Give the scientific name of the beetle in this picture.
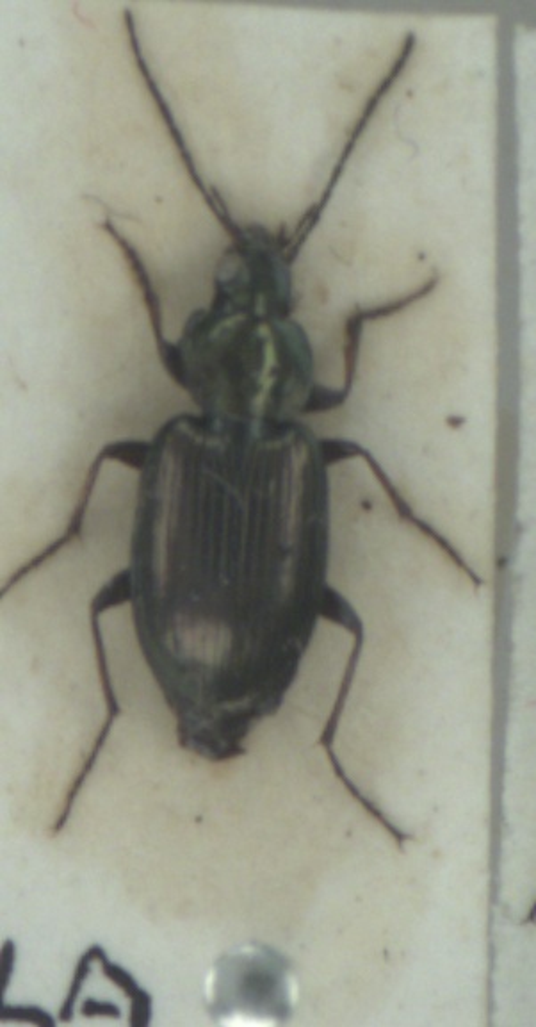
Agonum muelleri
